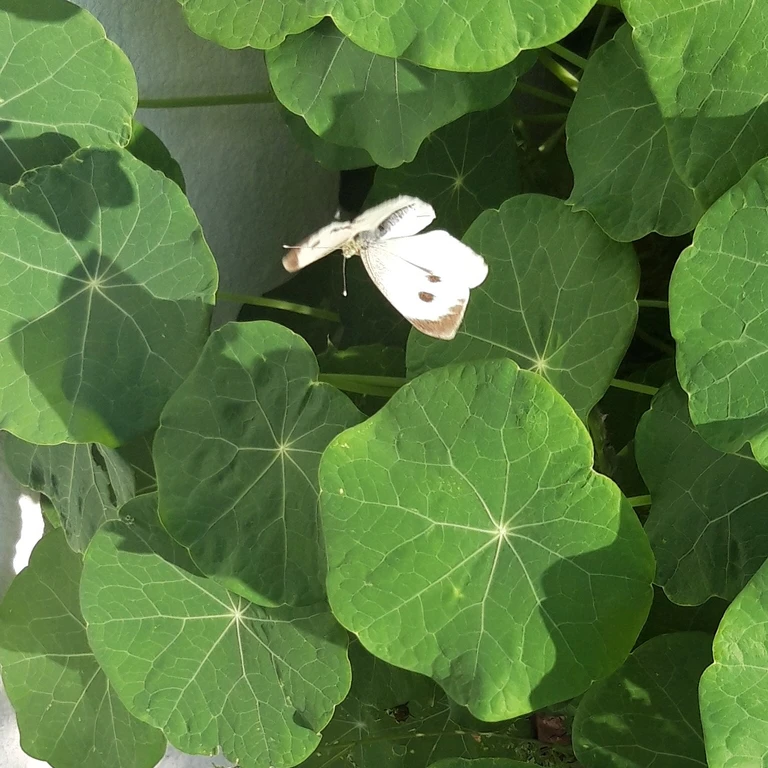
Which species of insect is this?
Pieris brassicae
